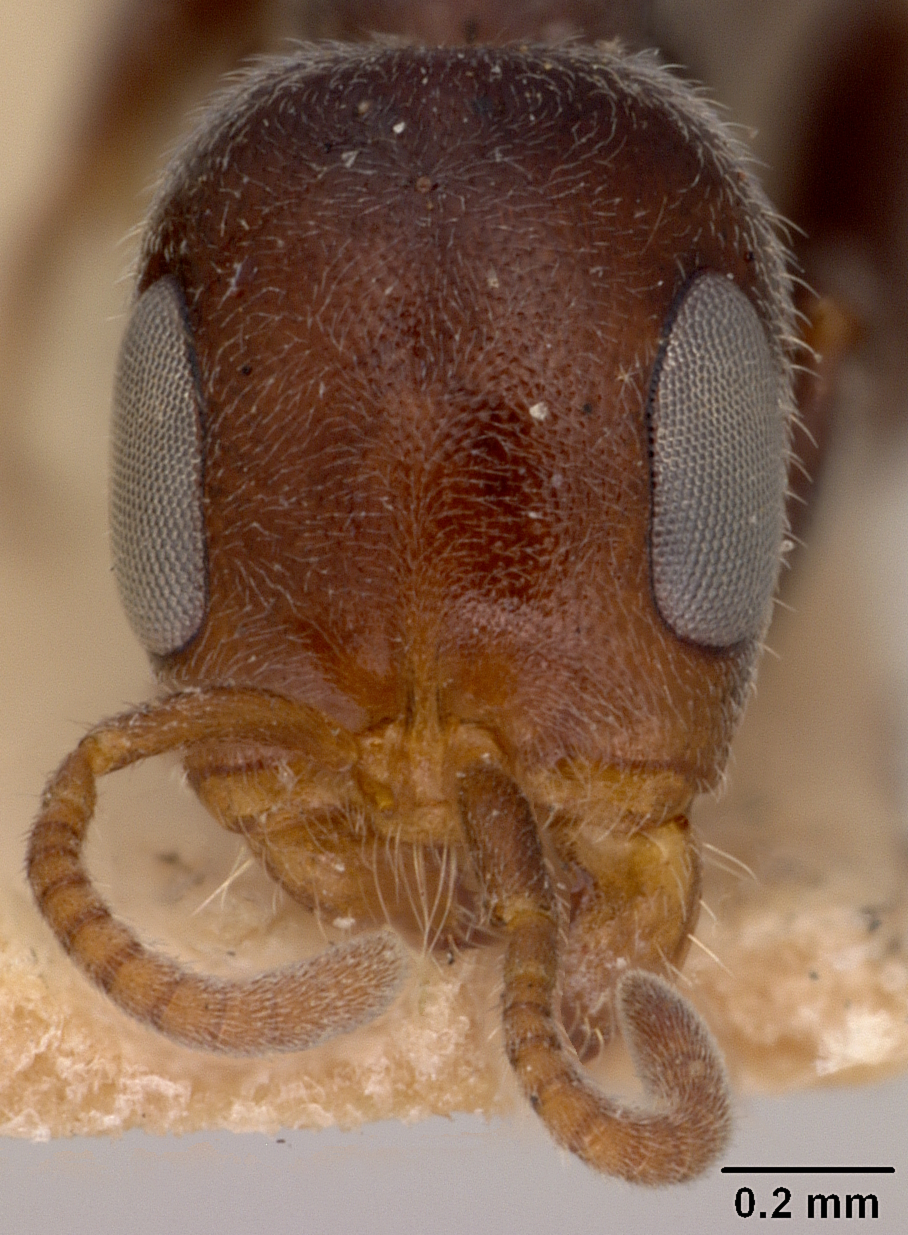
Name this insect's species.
Pseudomyrma elongata
